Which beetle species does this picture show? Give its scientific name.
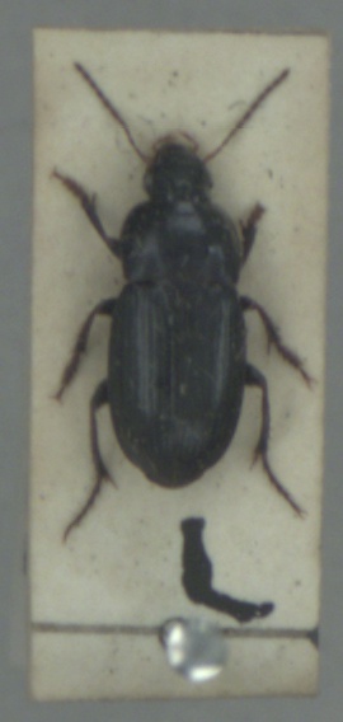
Harpalus anxius
